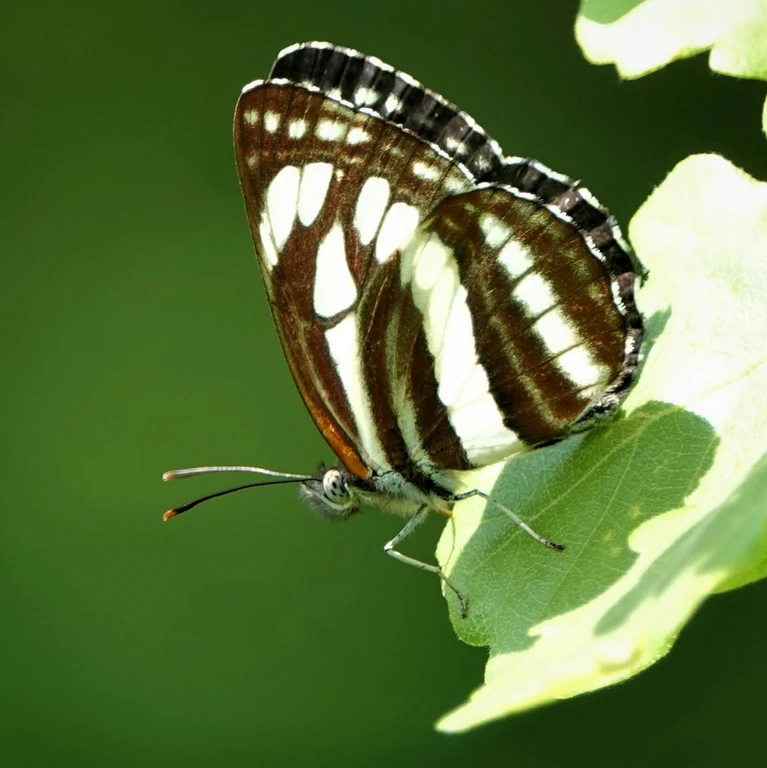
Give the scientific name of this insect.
Neptis sappho
